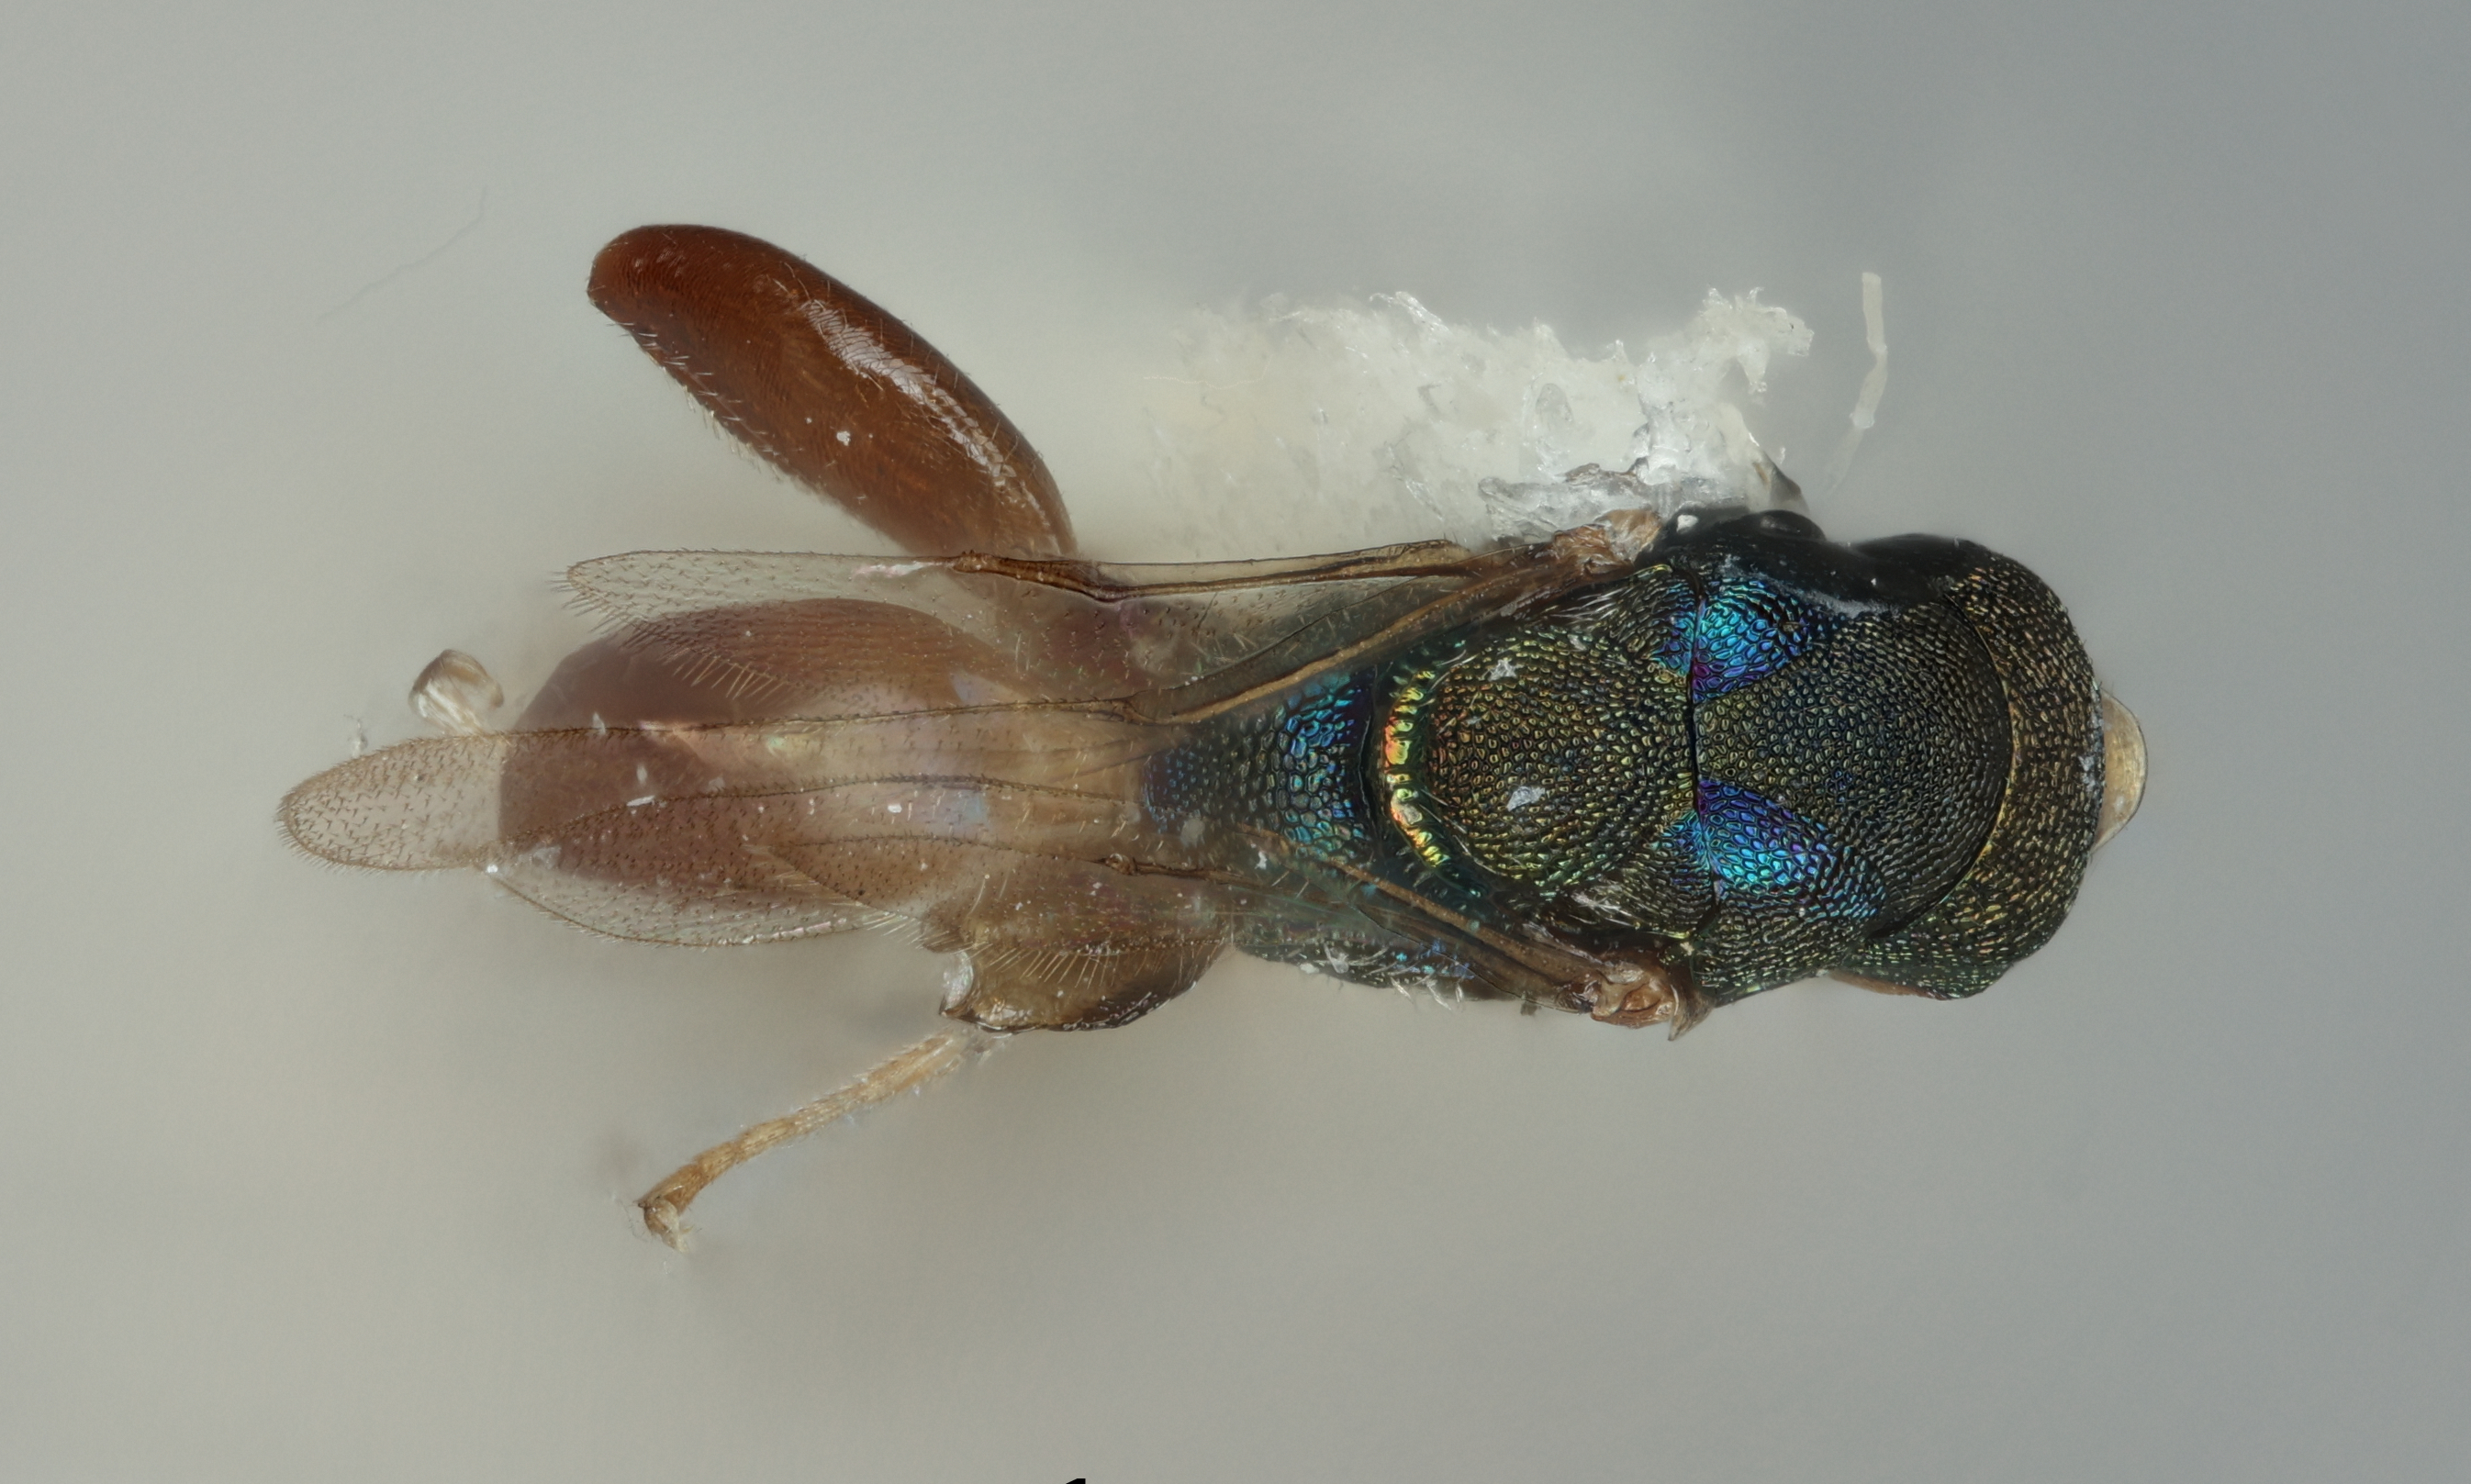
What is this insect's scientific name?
Palachia grisselli
